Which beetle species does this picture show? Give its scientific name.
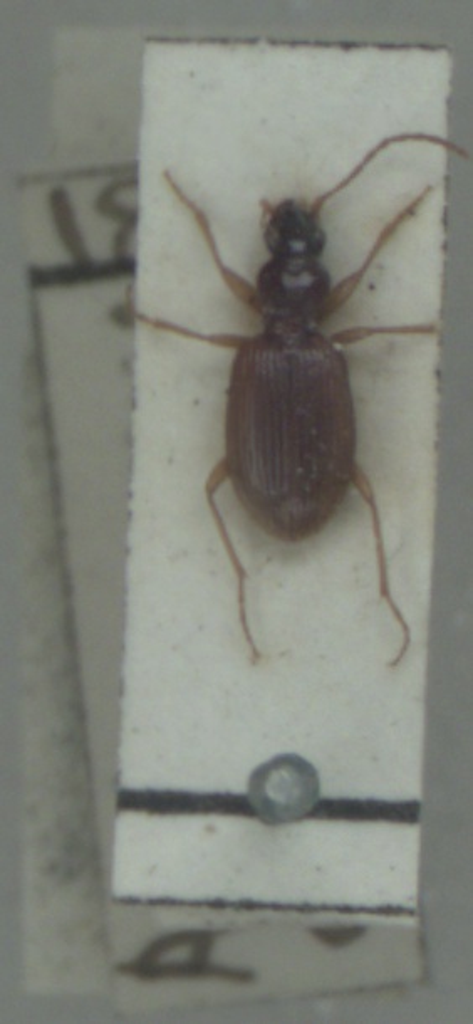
Oxypselaphus obscurus
